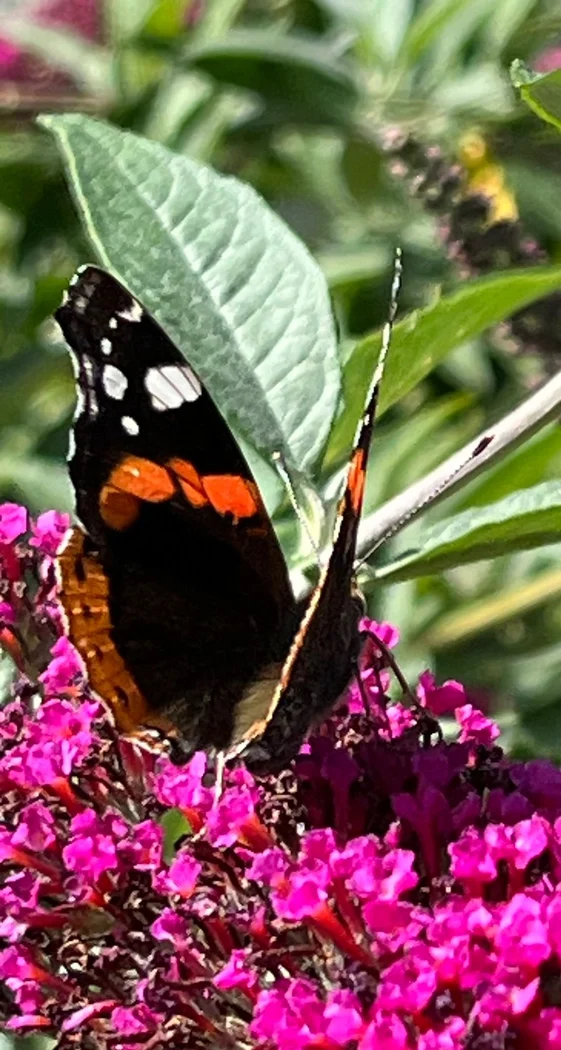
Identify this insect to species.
Vanessa atalanta
